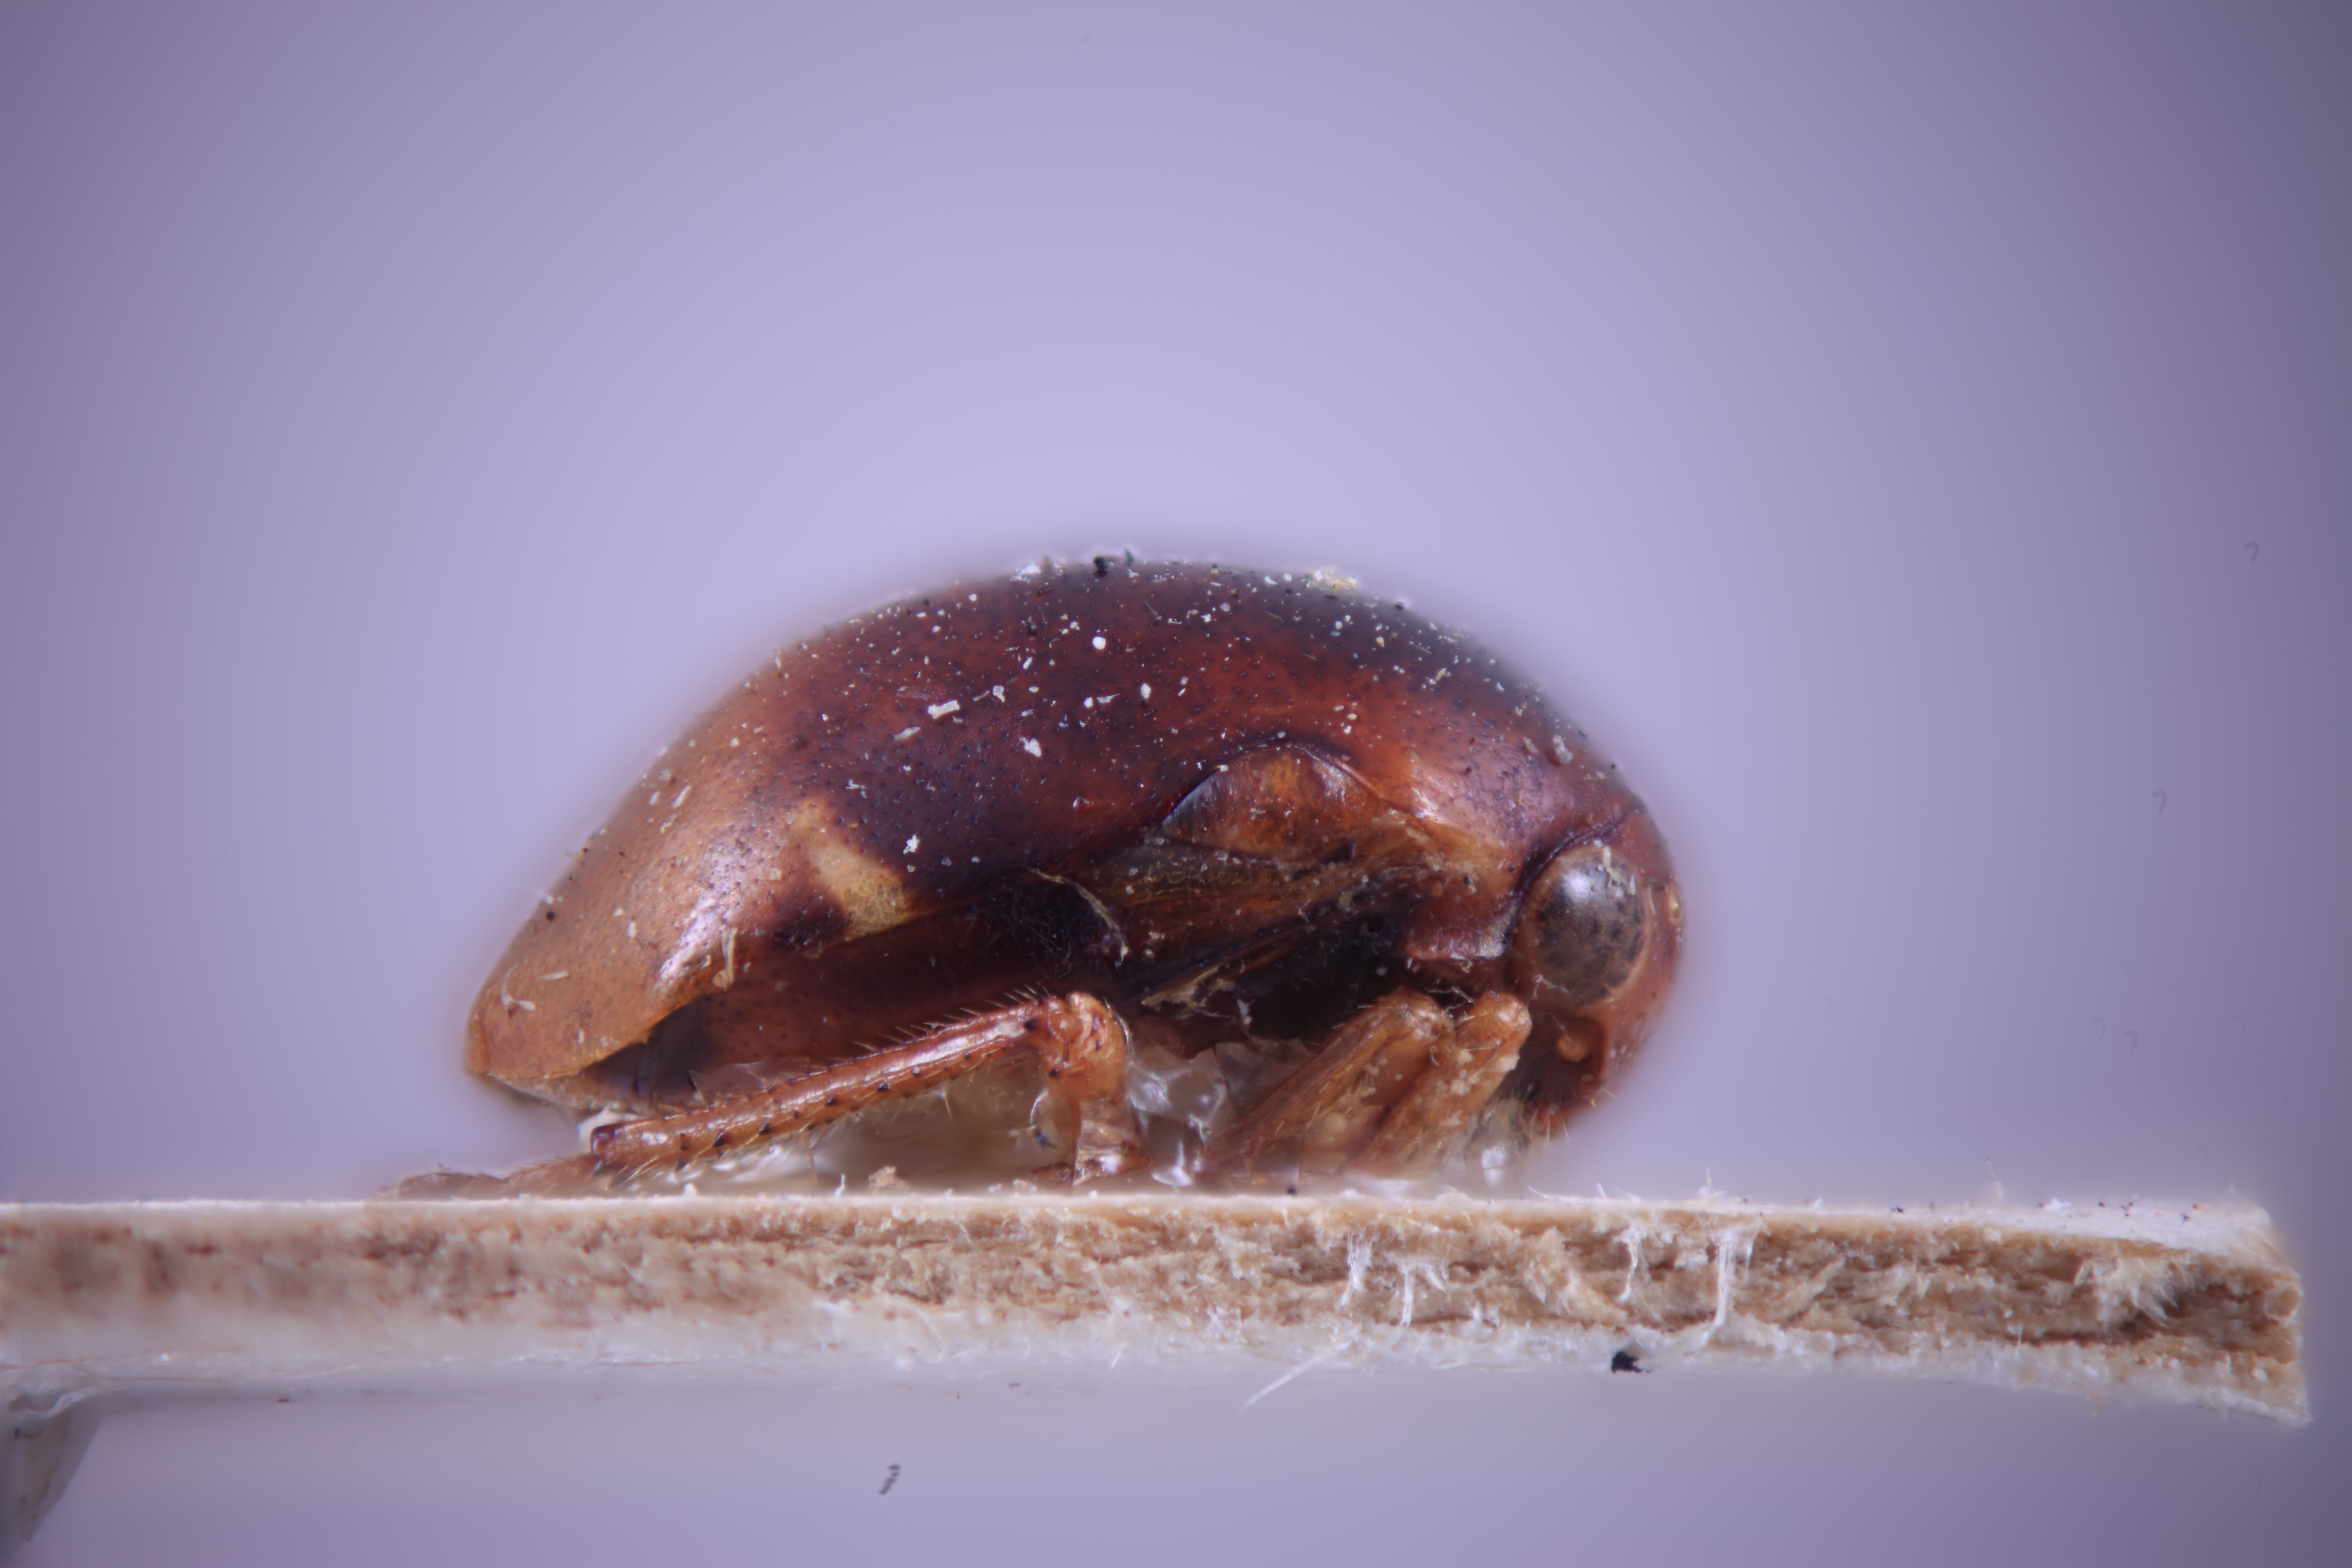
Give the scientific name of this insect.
Tragopa albifascia
